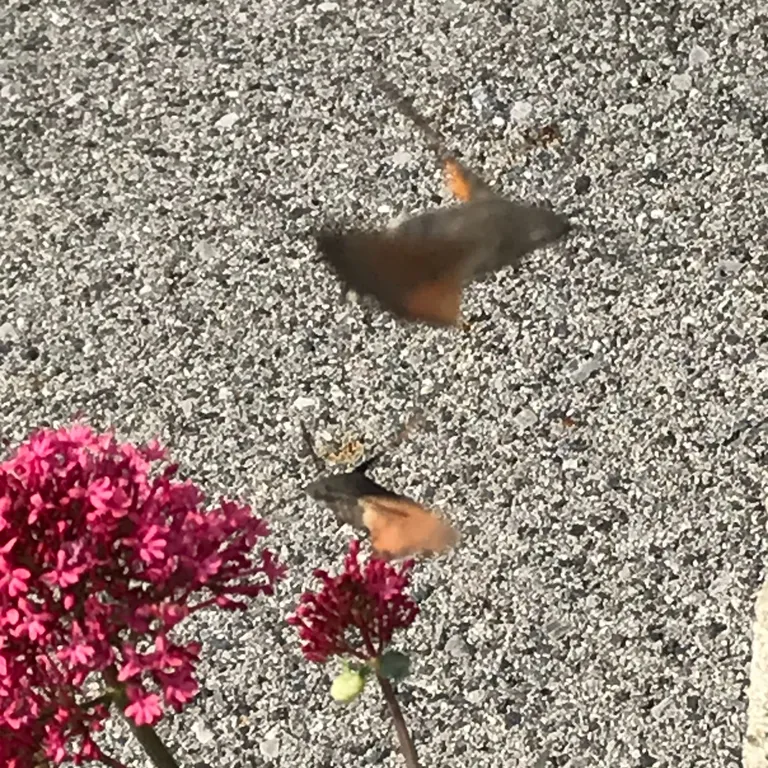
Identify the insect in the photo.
Macroglossum stellatarum
